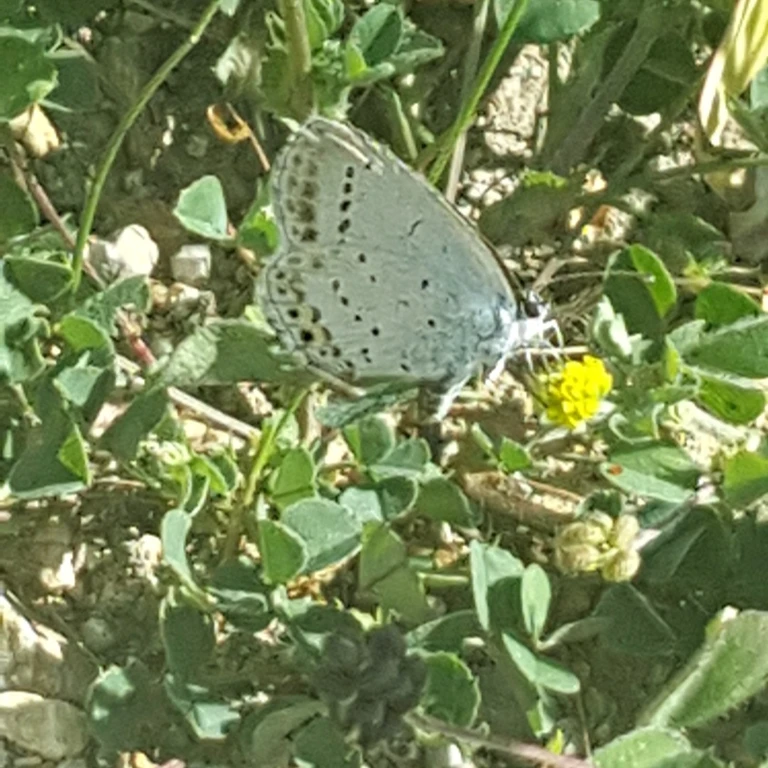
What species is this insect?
Cupido argiades (also Elkalyce argiades)
